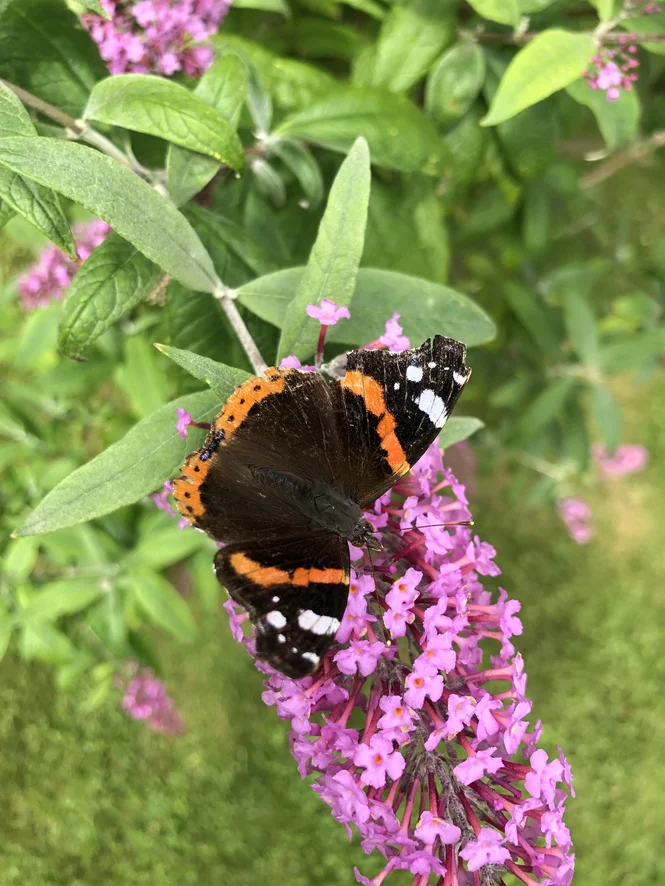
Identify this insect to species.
Vanessa atalanta
